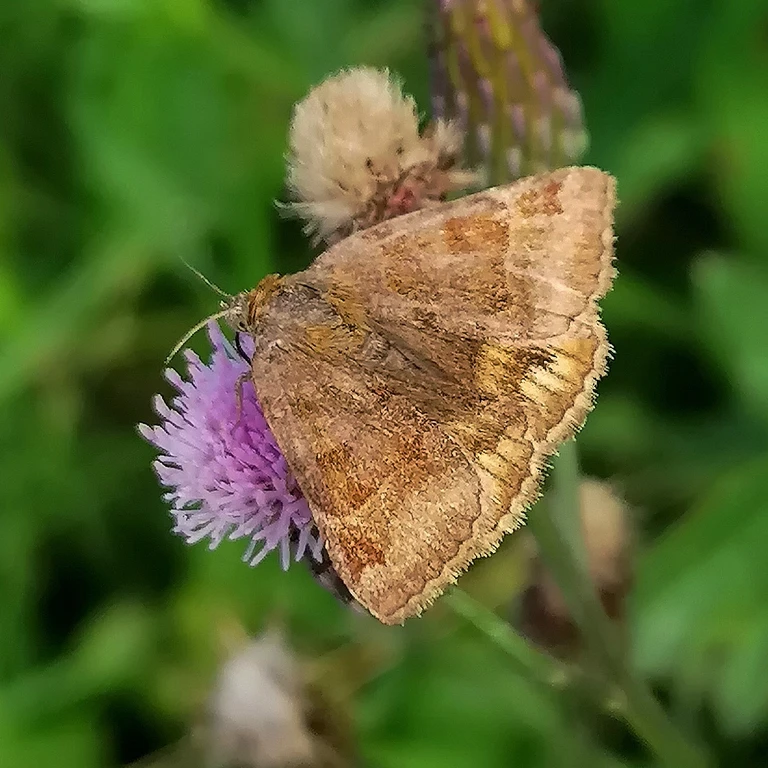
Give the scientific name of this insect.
Euclidia glyphica
